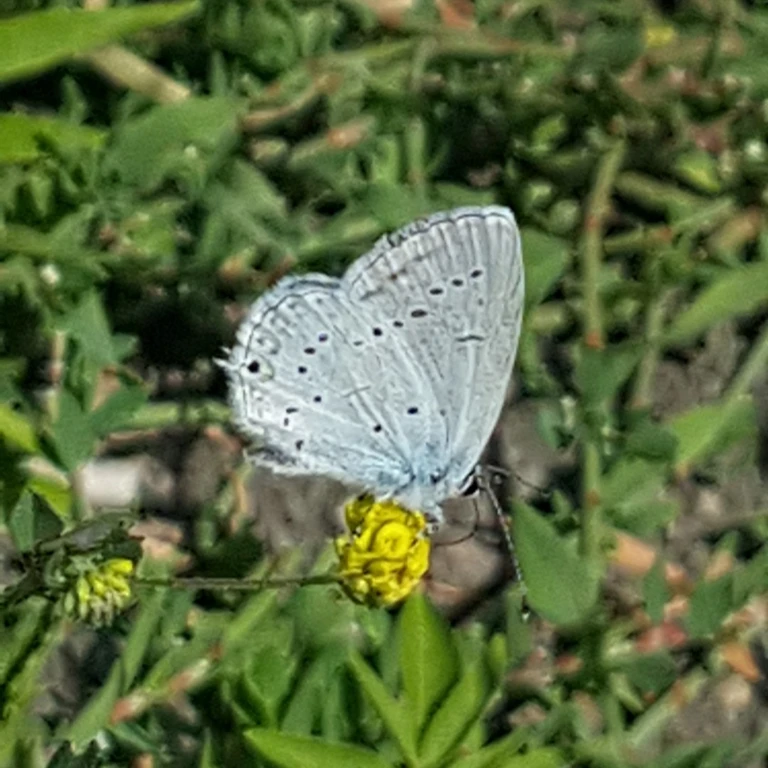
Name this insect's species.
Cupido decolorata (also Elkalyce decolorata)
